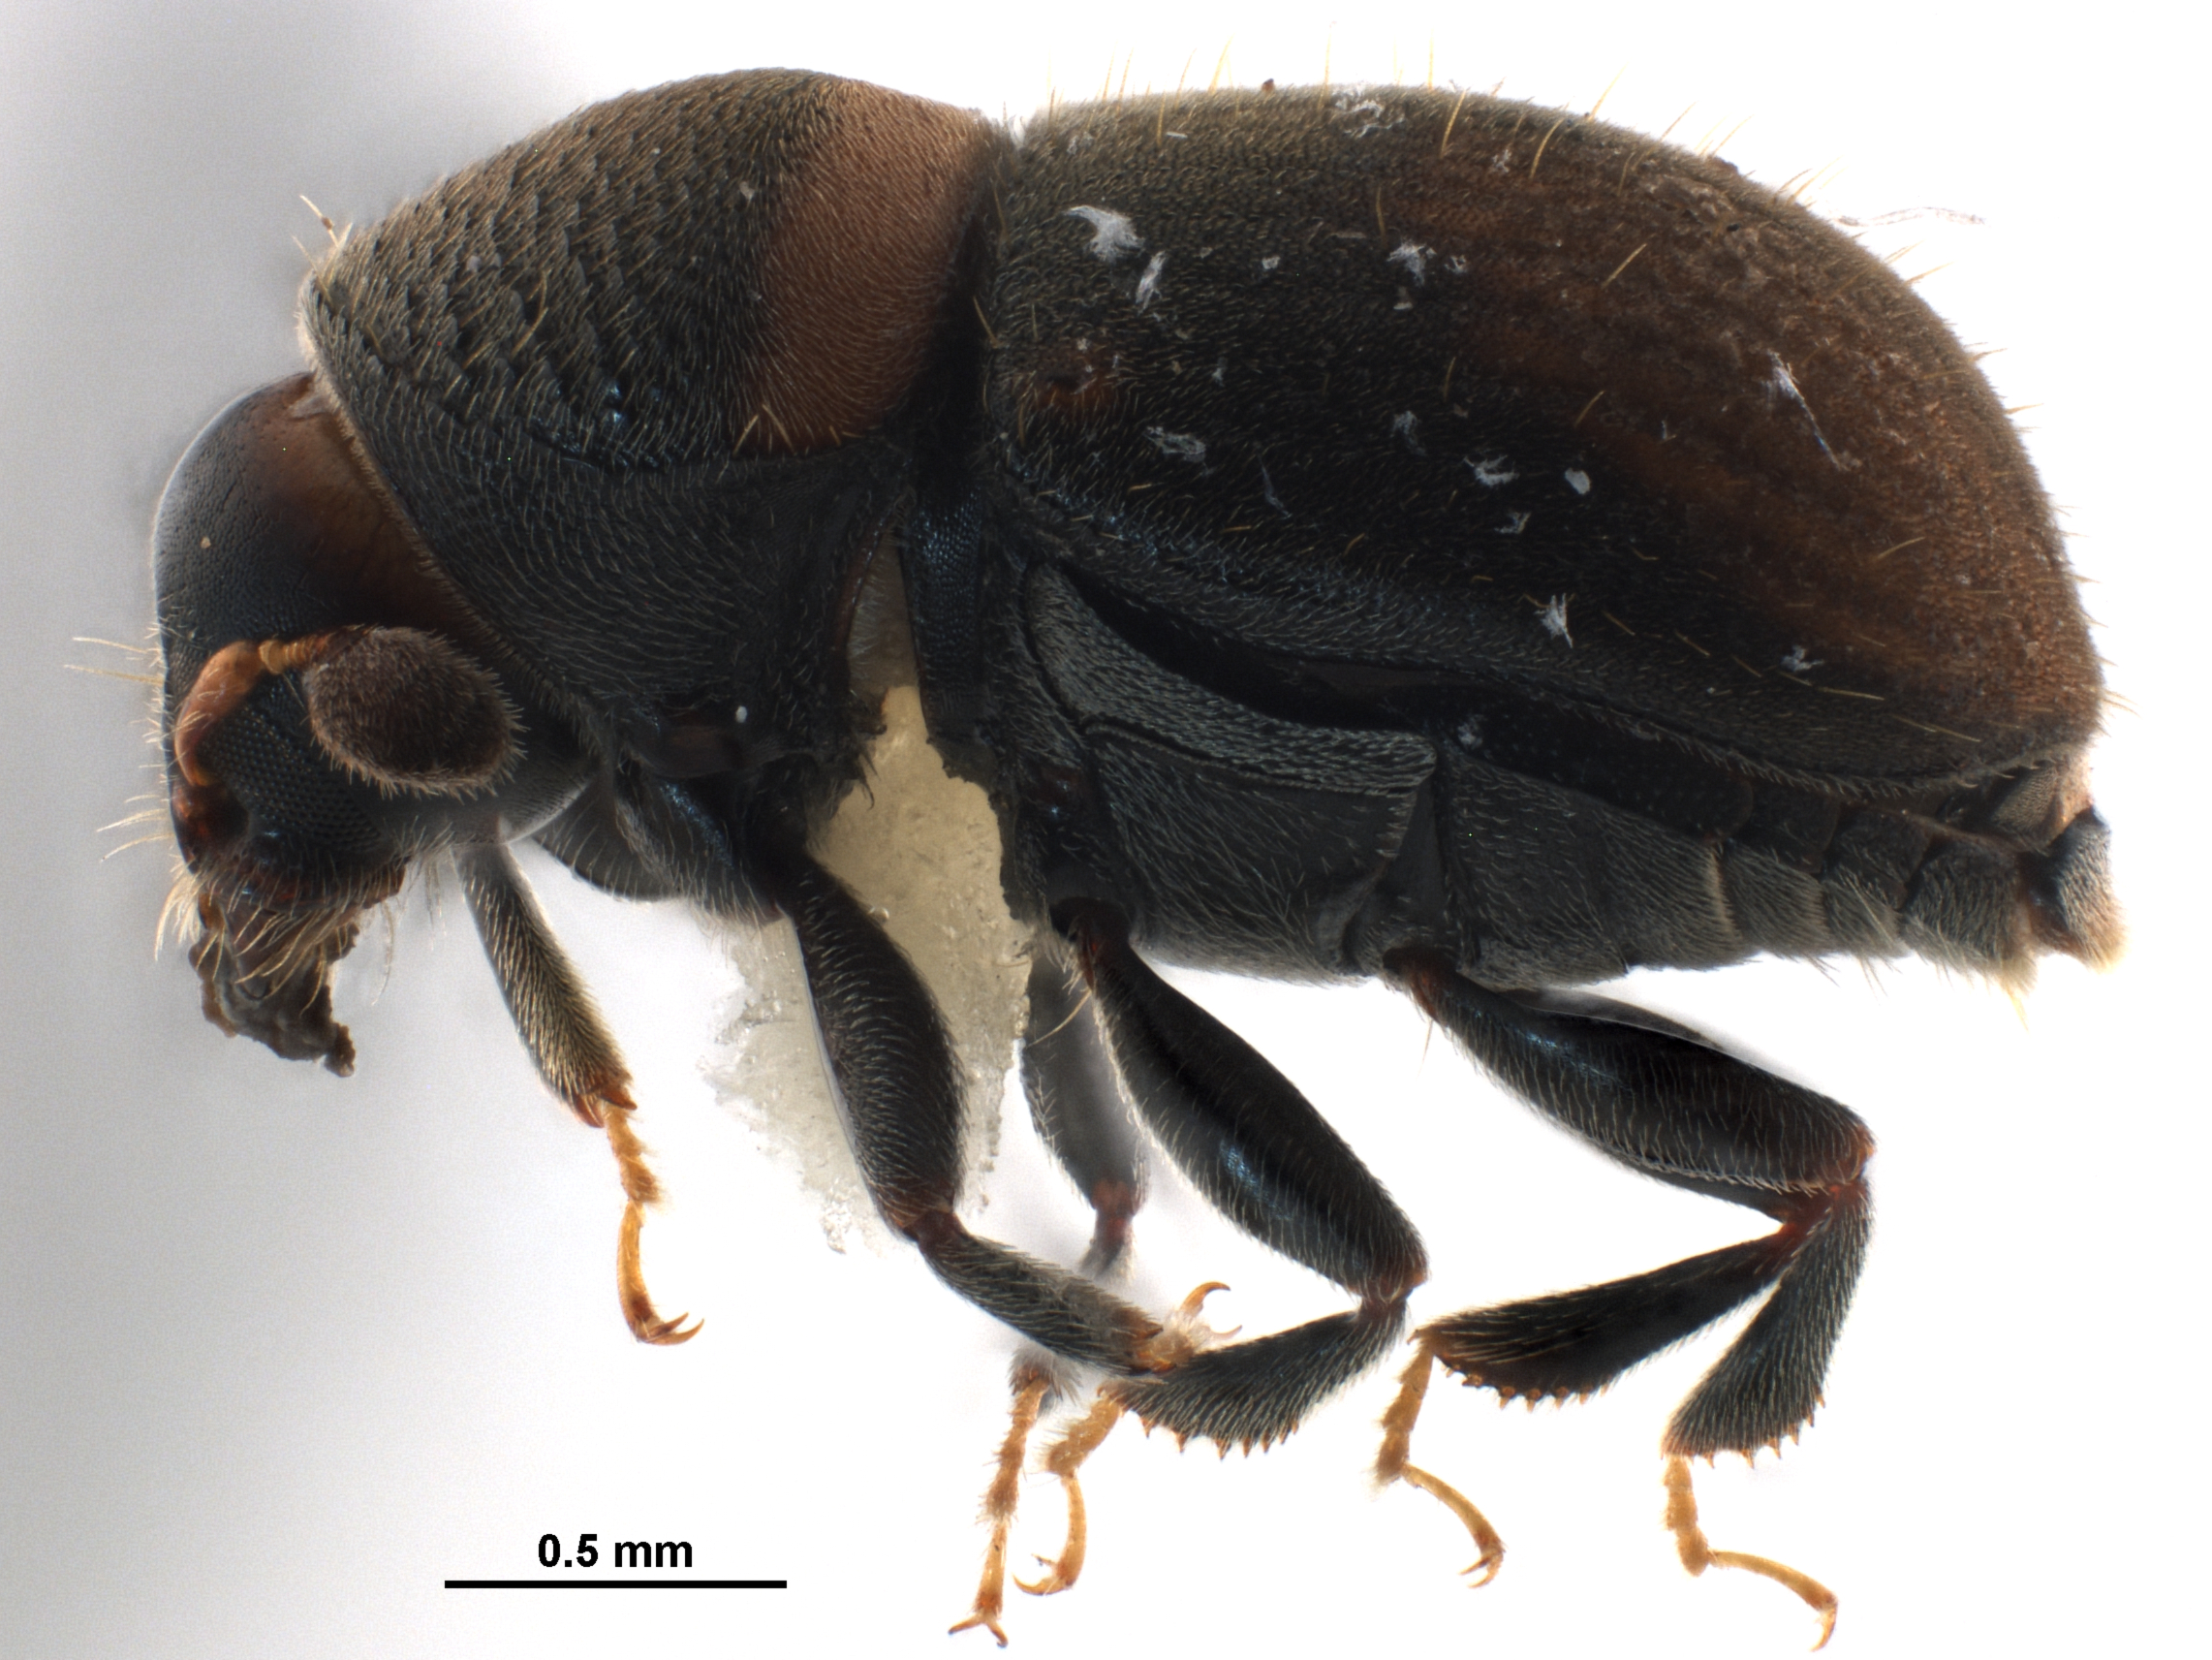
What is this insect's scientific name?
Gymnochilus consocius
